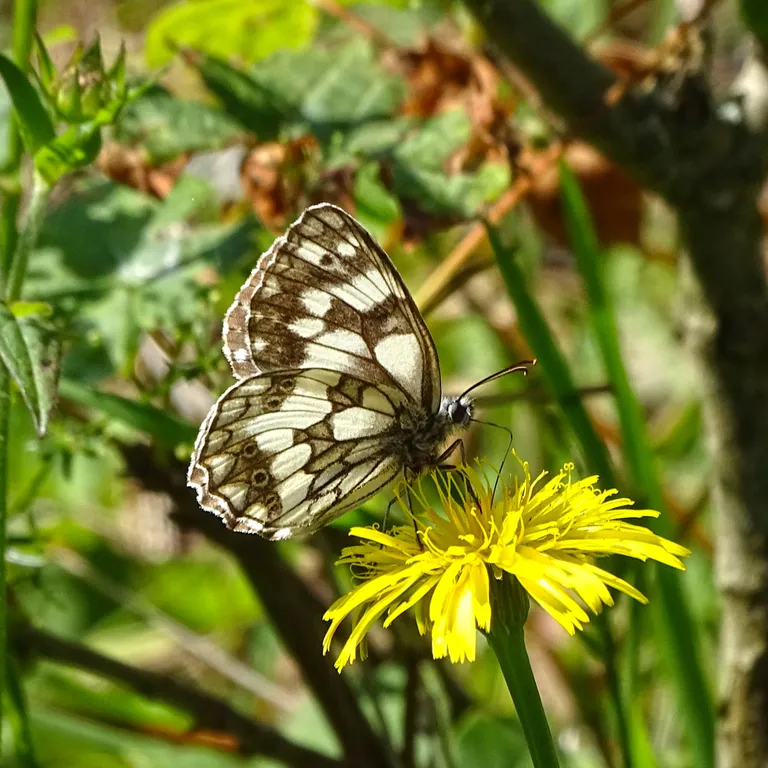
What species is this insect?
Melanargia galathea
